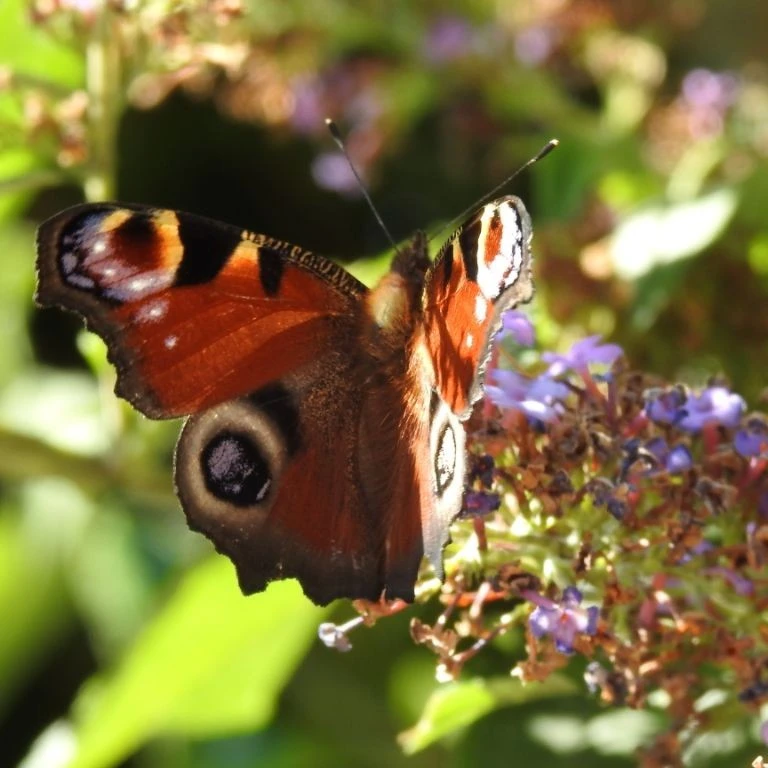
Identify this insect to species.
Aglais io
